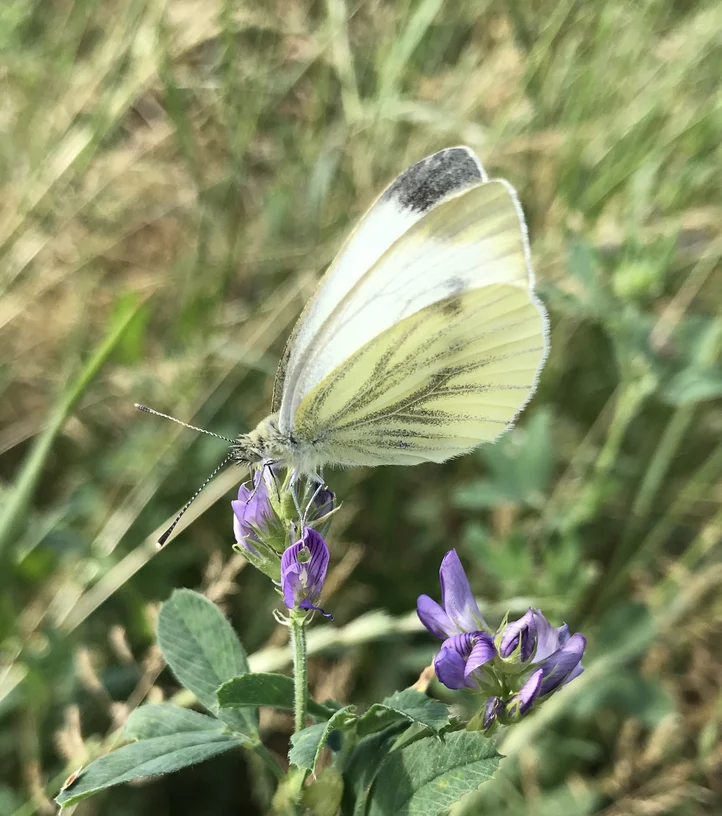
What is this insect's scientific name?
Pieris napi
